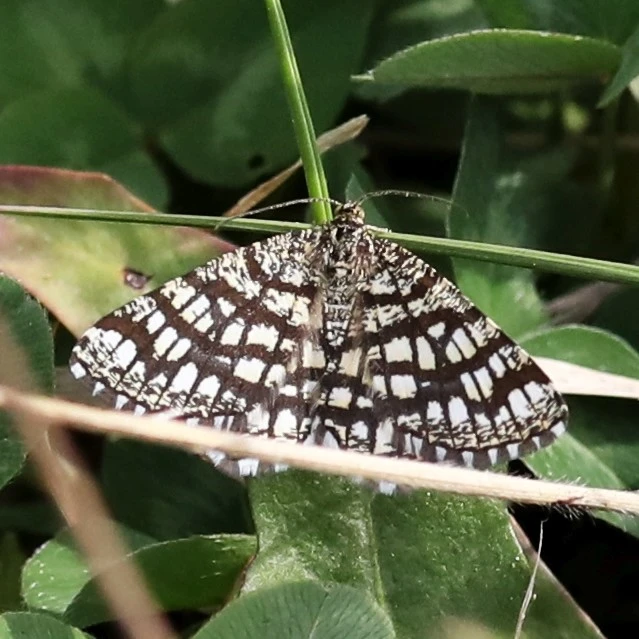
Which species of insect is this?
Chiasmia clathrata
